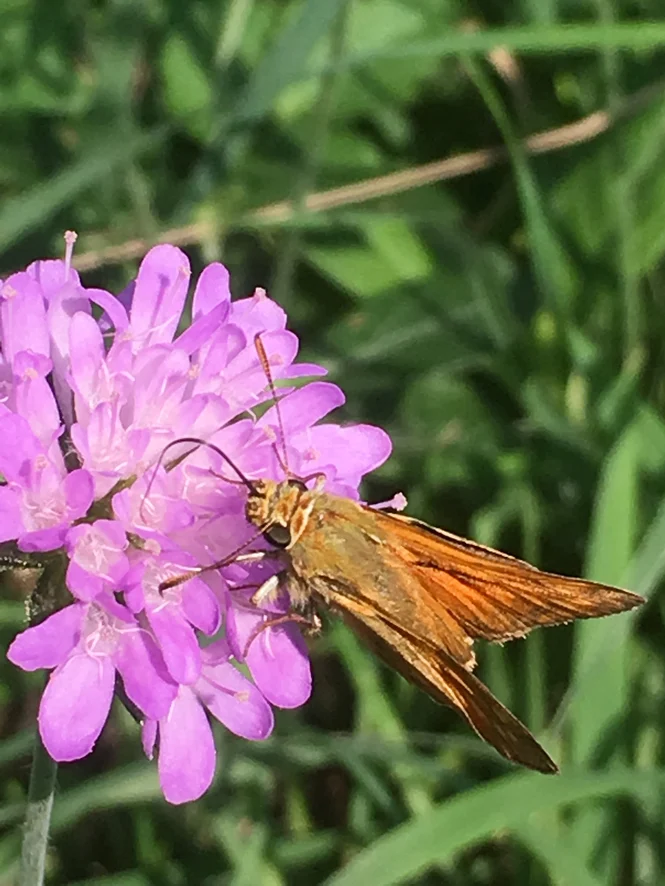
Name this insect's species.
Ochlodes sylvanus (also Ochlodes venata)
